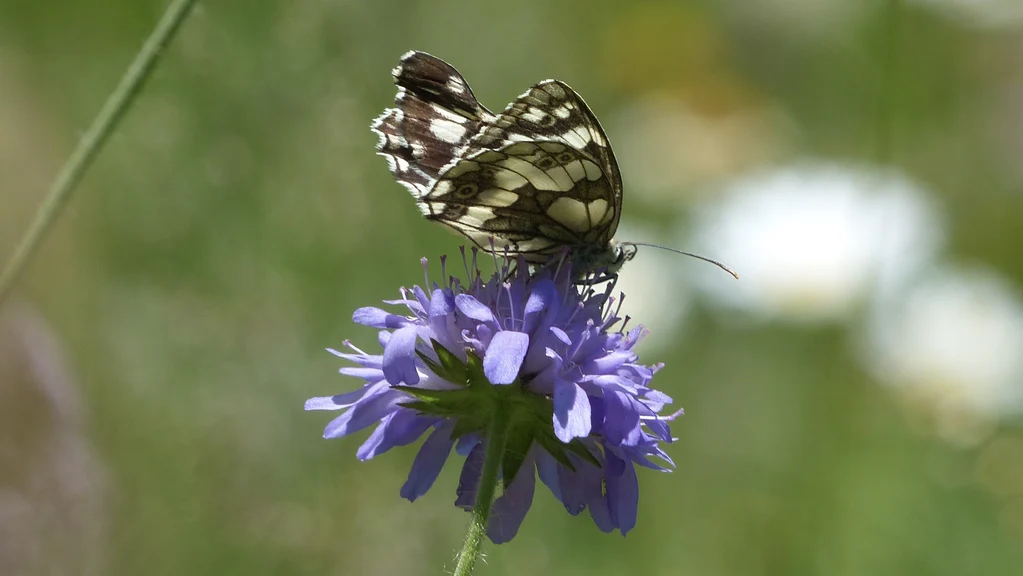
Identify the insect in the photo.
Melanargia galathea
